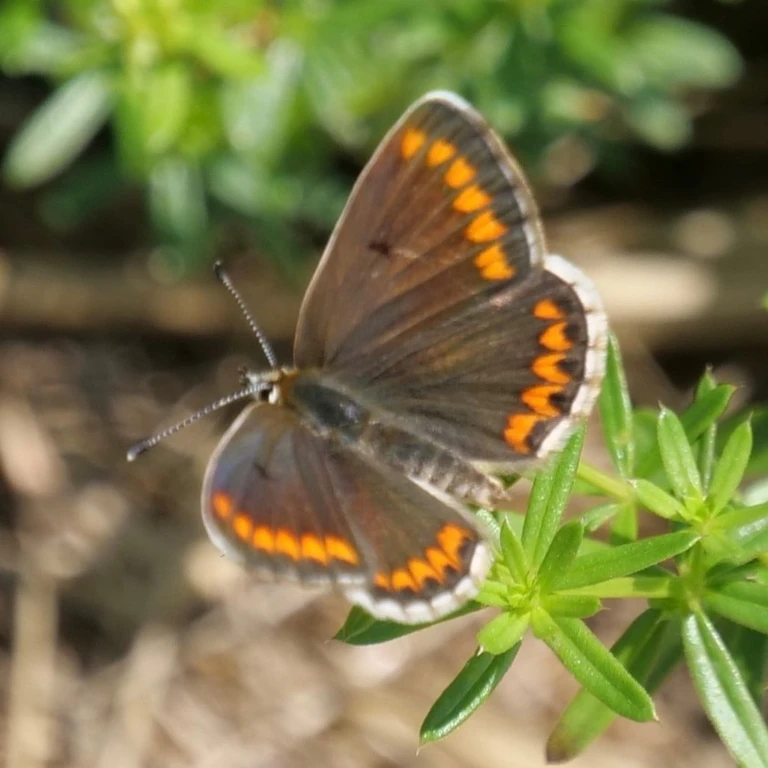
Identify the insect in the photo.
Aricia agestis/artaxerxes
